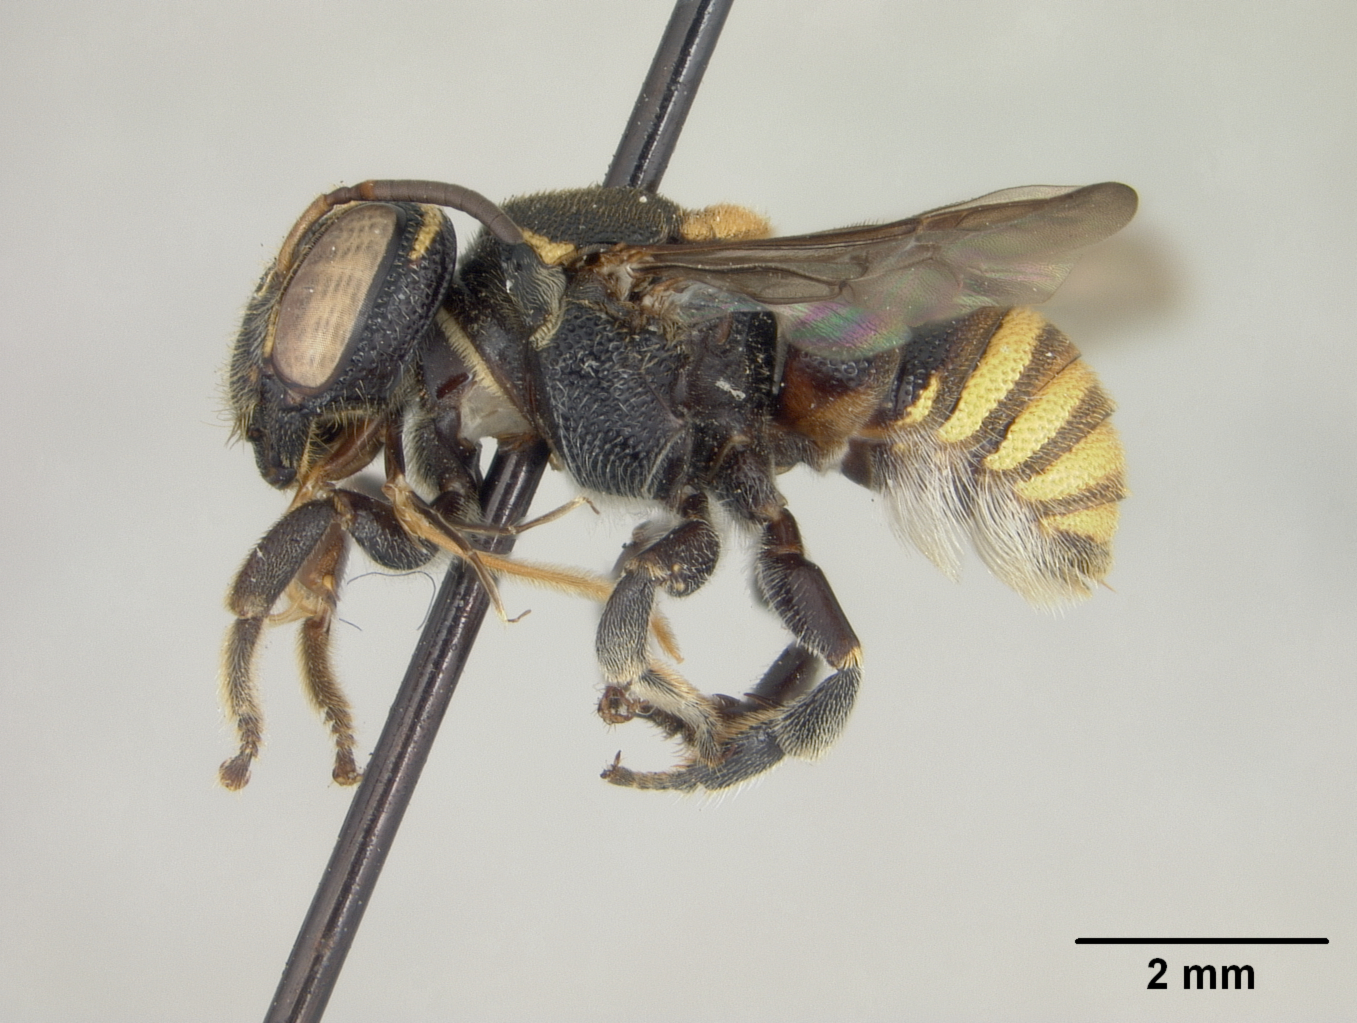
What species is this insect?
Dianthidium undecimale
